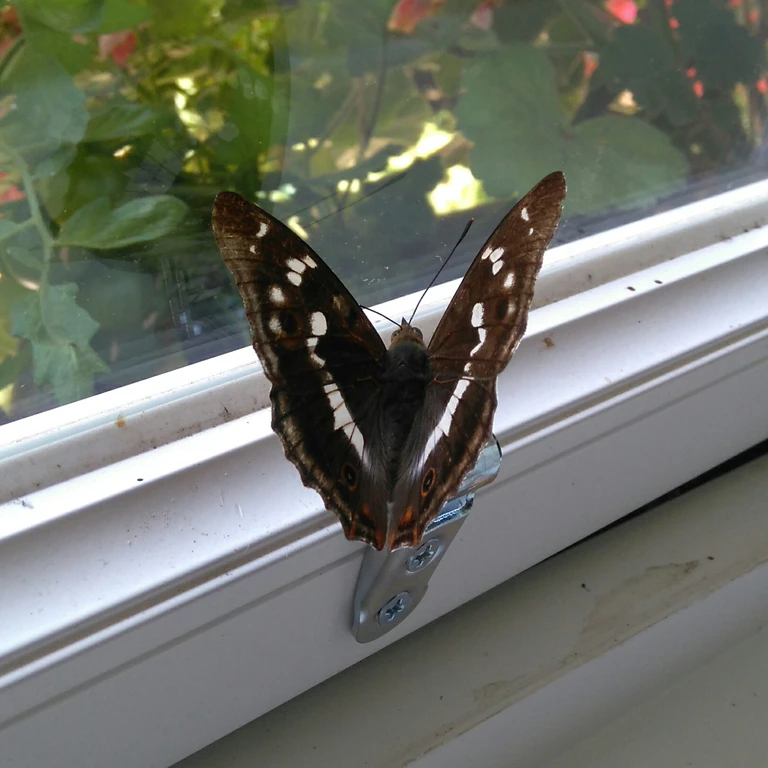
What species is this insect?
Apatura iris
